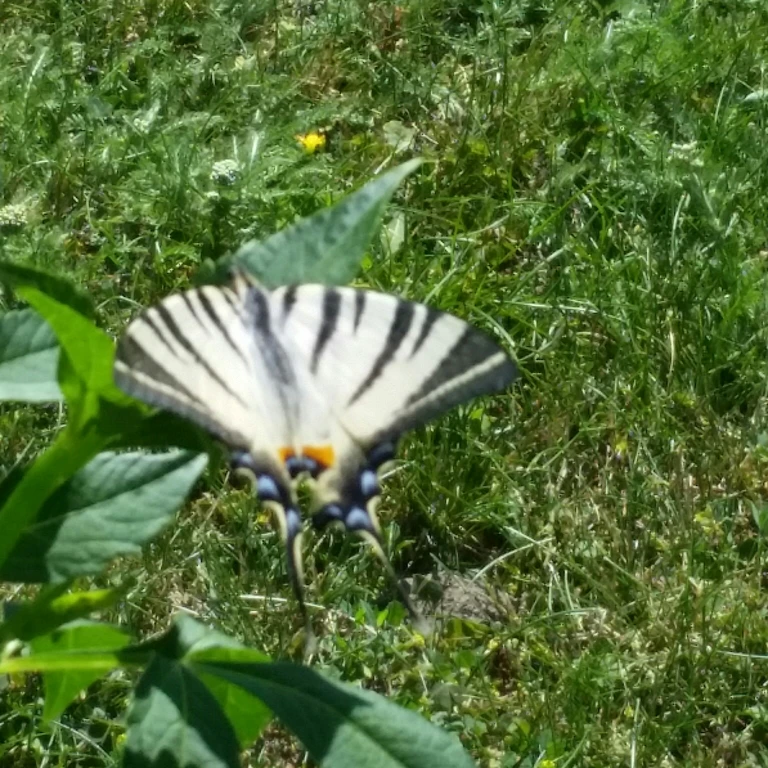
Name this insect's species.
Iphiclides podalirius
